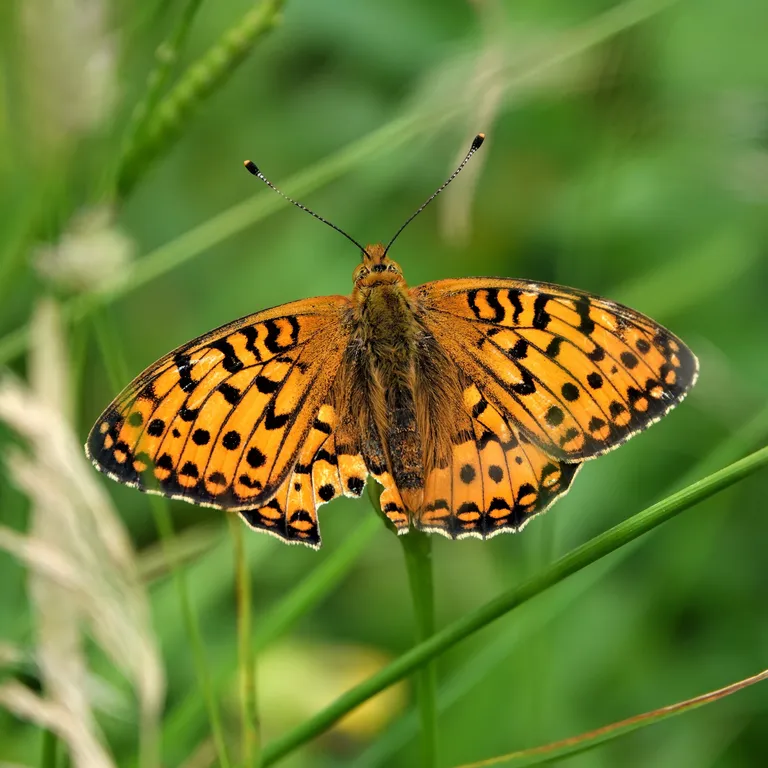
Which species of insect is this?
Speyeria aglaja
